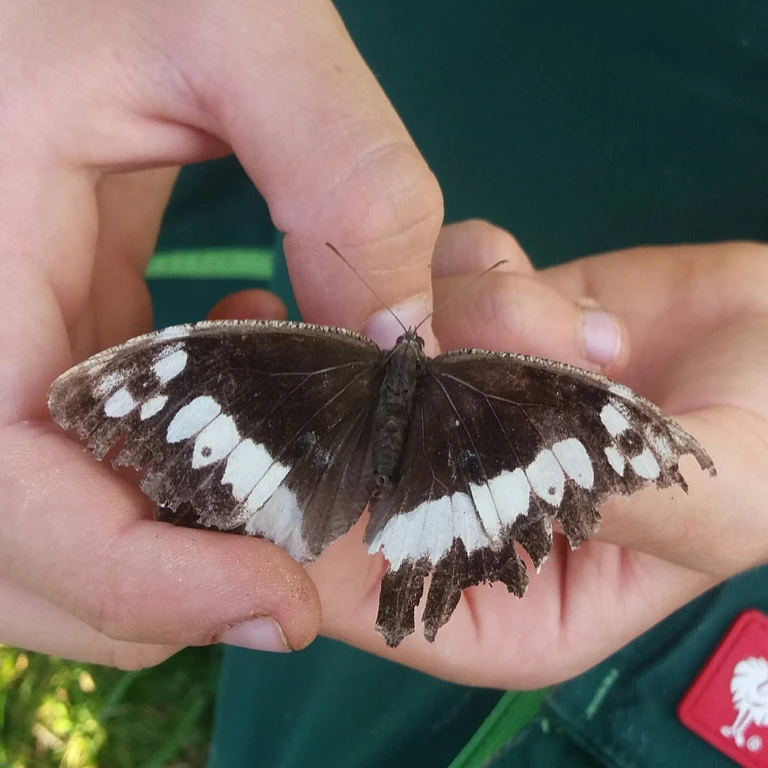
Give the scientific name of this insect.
Brintesia circe
